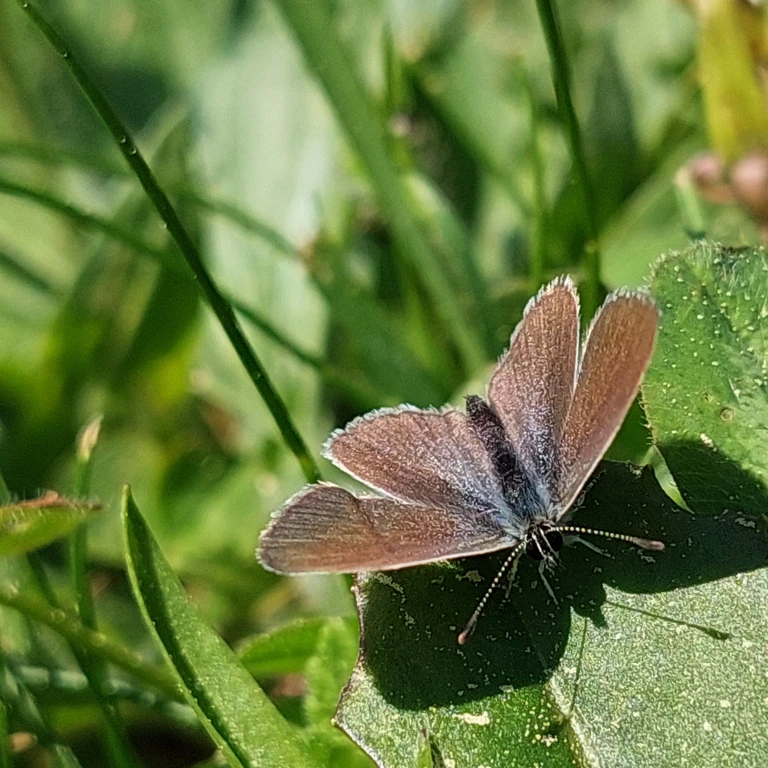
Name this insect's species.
Cupido minimus
